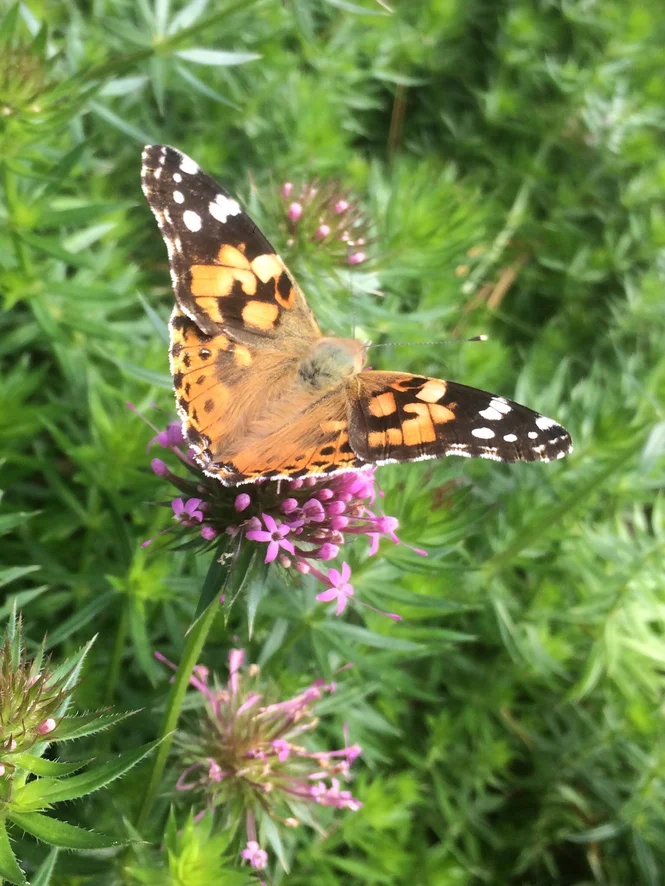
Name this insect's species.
Vanessa cardui
